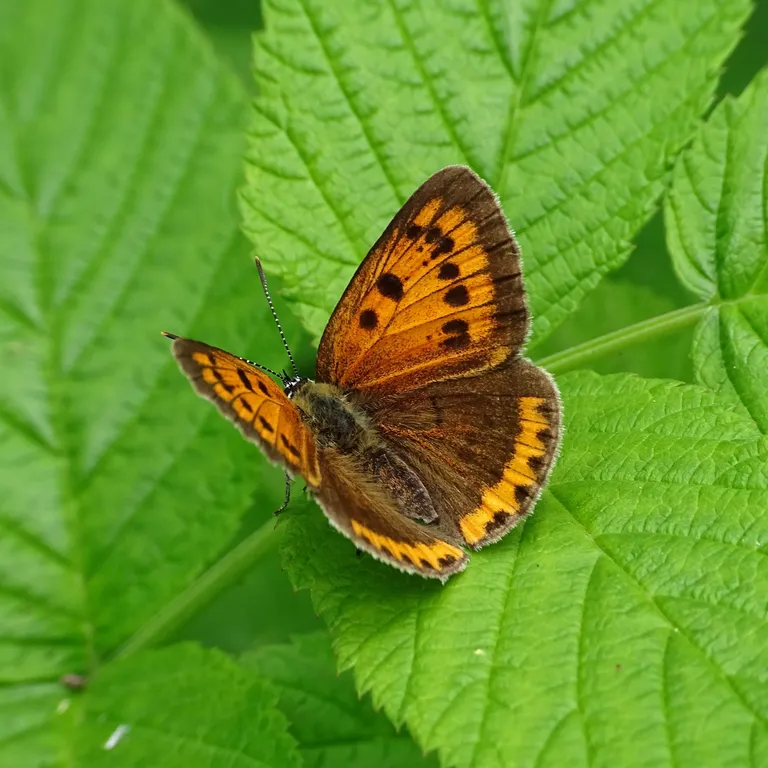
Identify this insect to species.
Lycaena dispar
